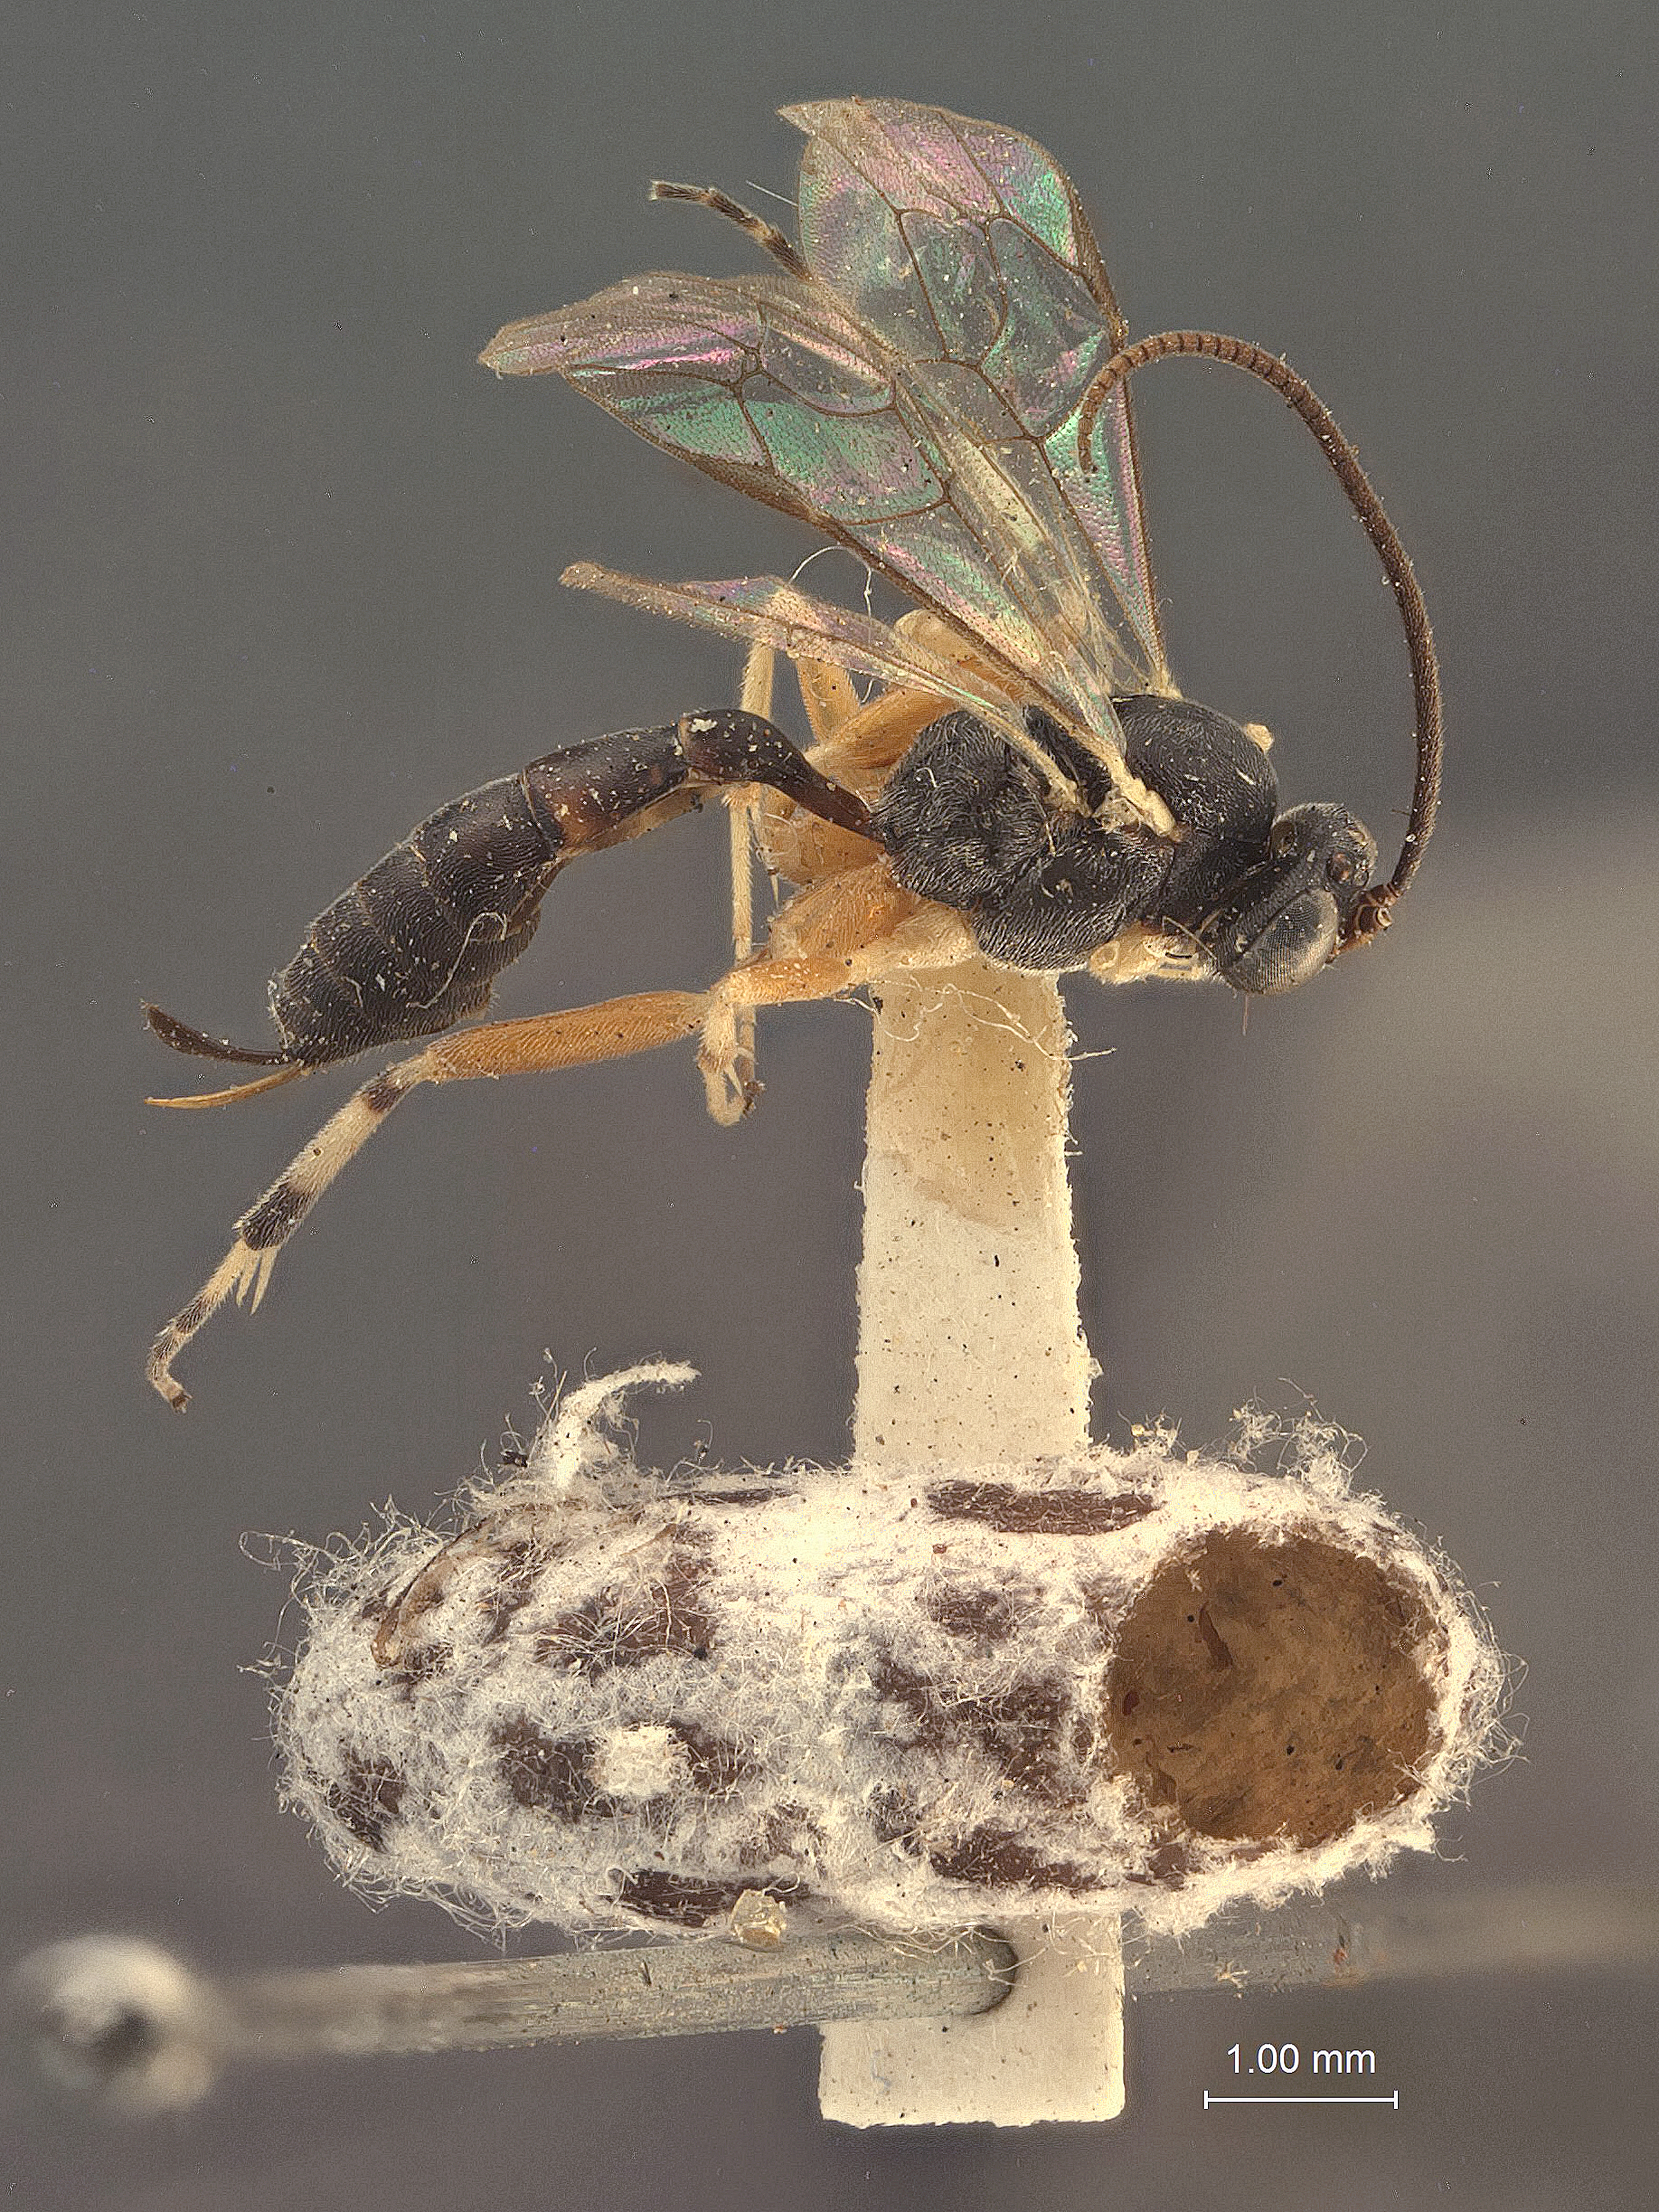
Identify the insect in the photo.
Campoplex digitatus
